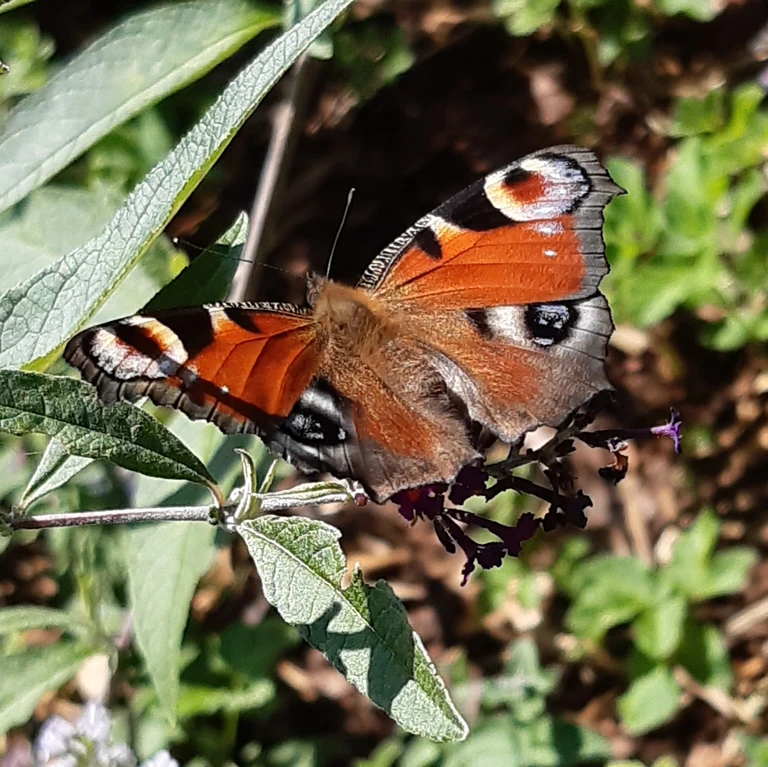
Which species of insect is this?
Aglais io
